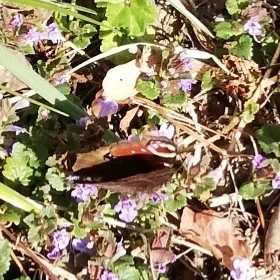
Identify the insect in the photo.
Aglais io
